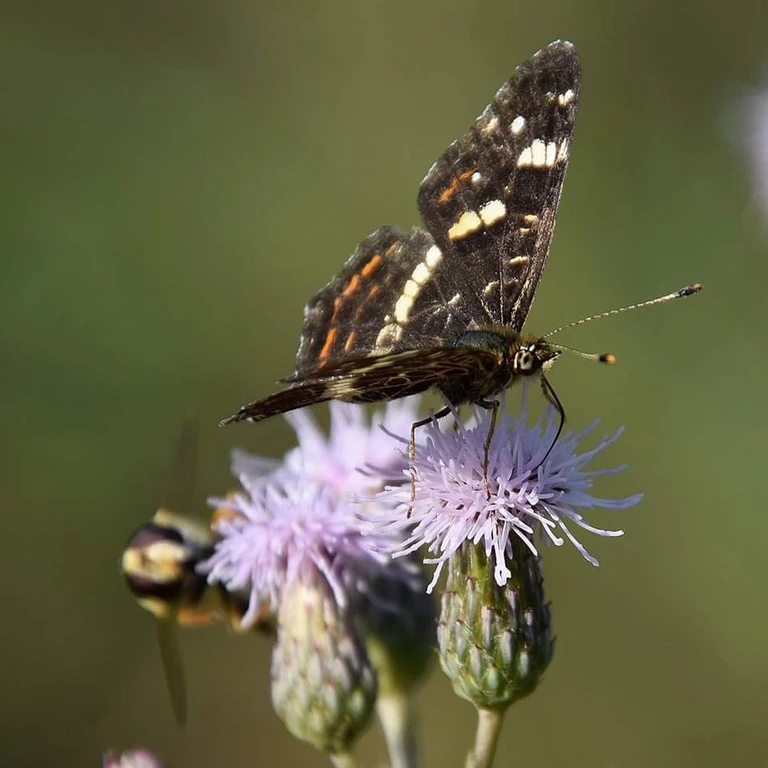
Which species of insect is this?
Araschnia levana
